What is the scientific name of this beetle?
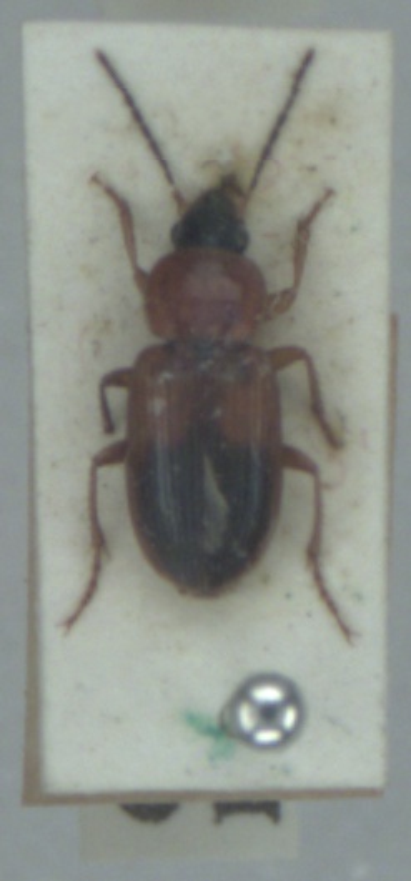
Stenolophus teutonus
